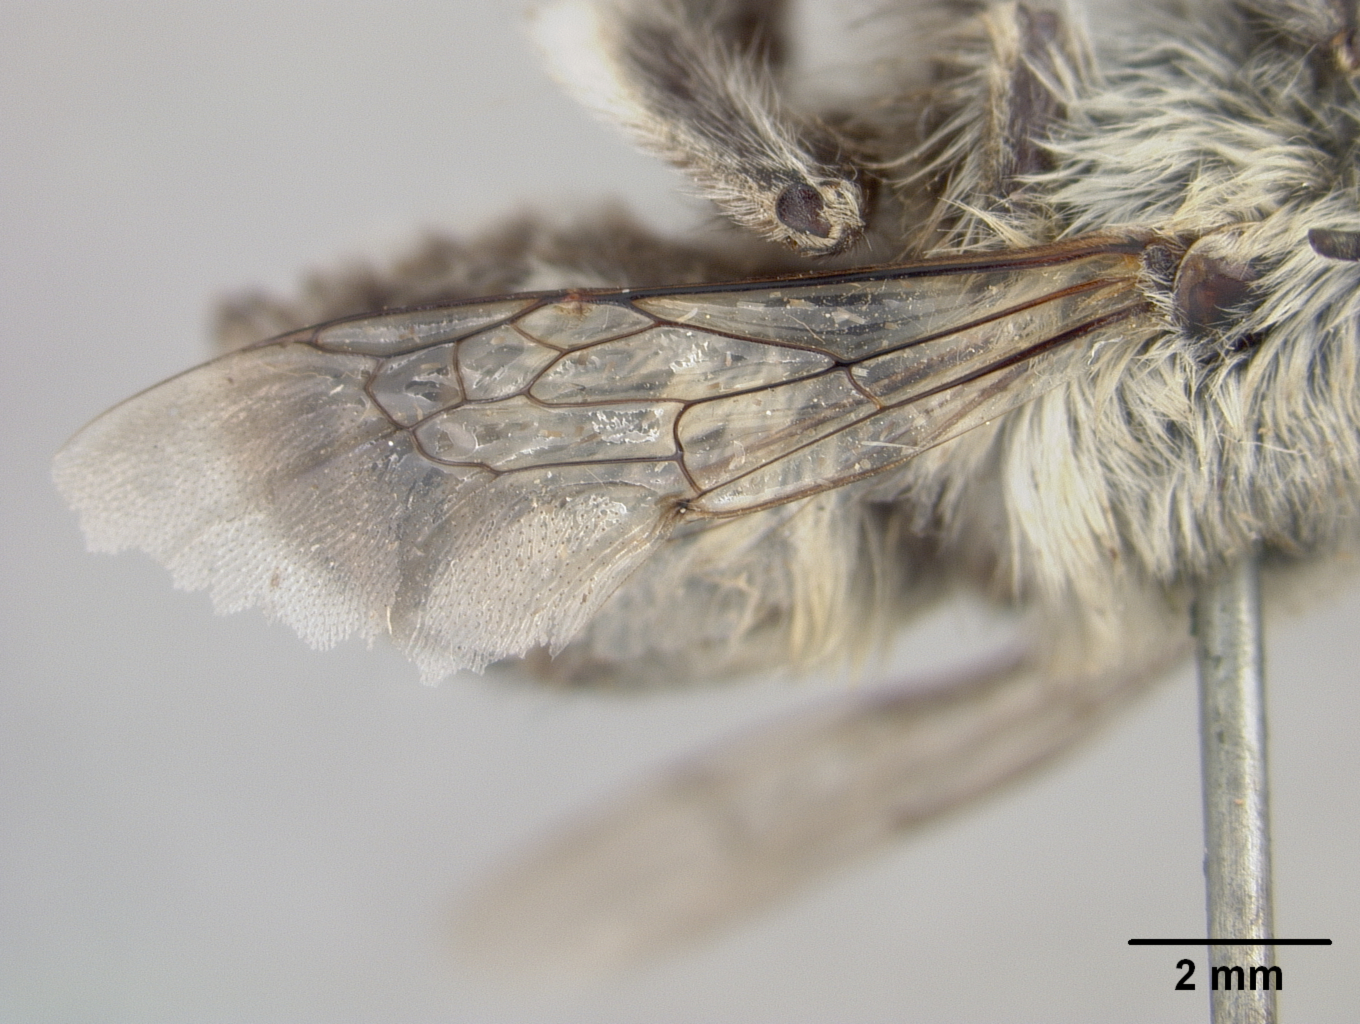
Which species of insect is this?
Anthophora porterae
